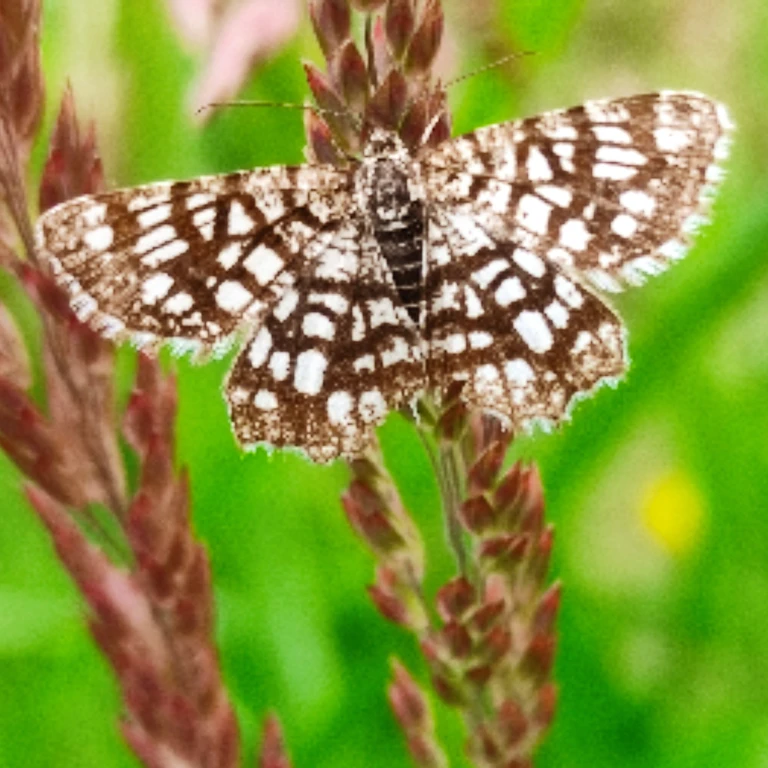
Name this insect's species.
Chiasmia clathrata
